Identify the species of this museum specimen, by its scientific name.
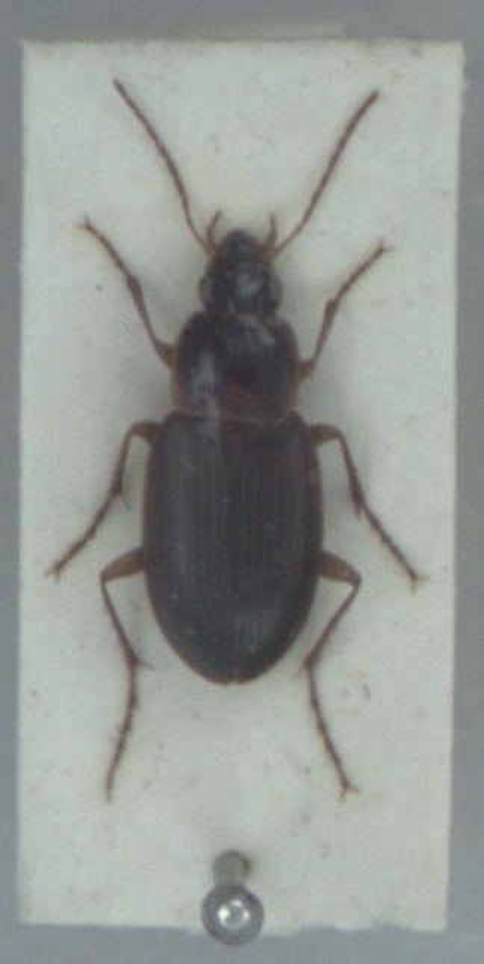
Calathus mollis
